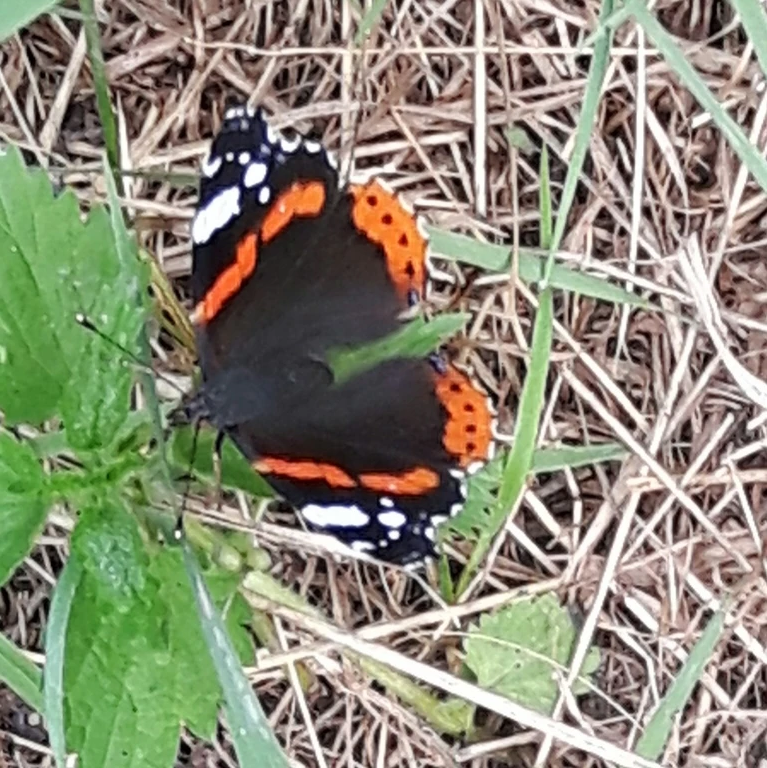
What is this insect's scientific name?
Vanessa atalanta
